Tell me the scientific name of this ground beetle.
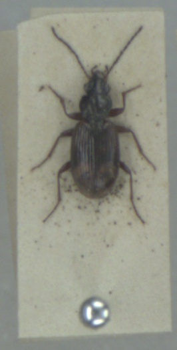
Bembidion dentellum
